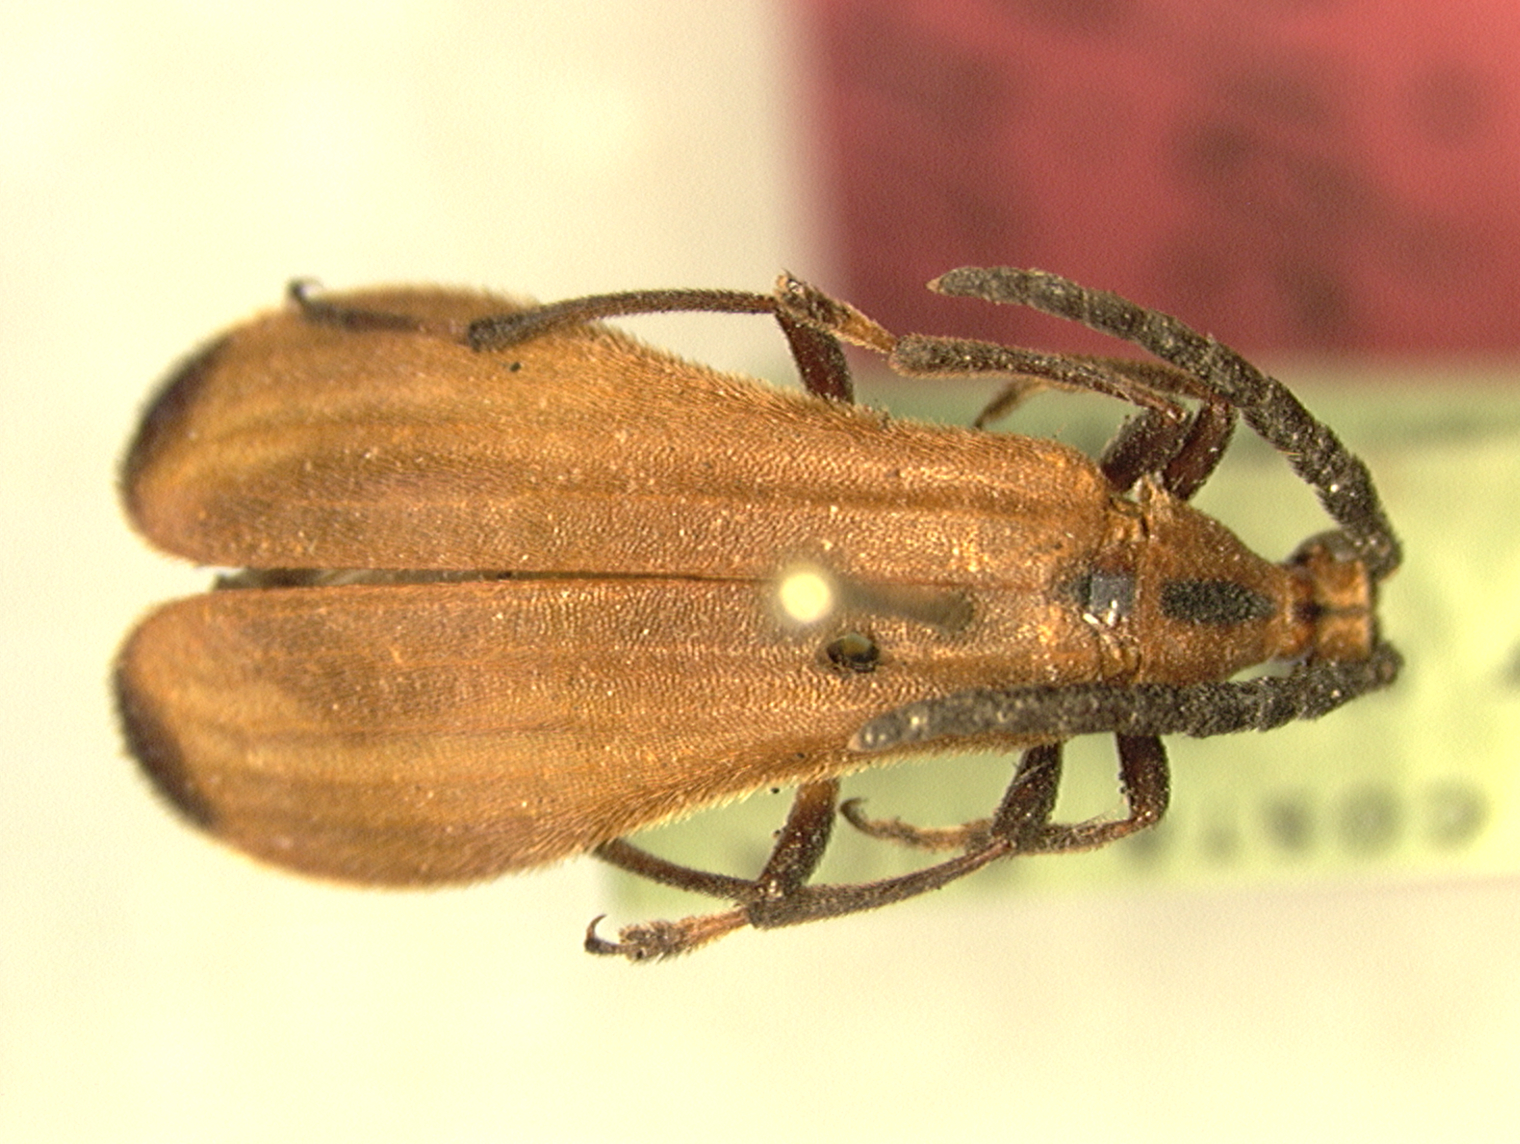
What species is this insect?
Lycomorphoides simulans
